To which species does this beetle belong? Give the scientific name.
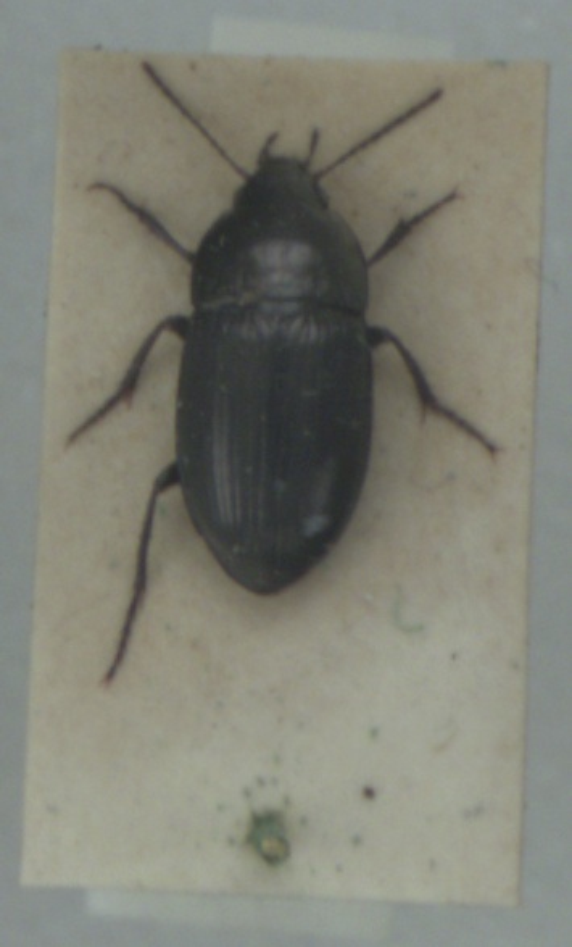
Amara lunicollis
